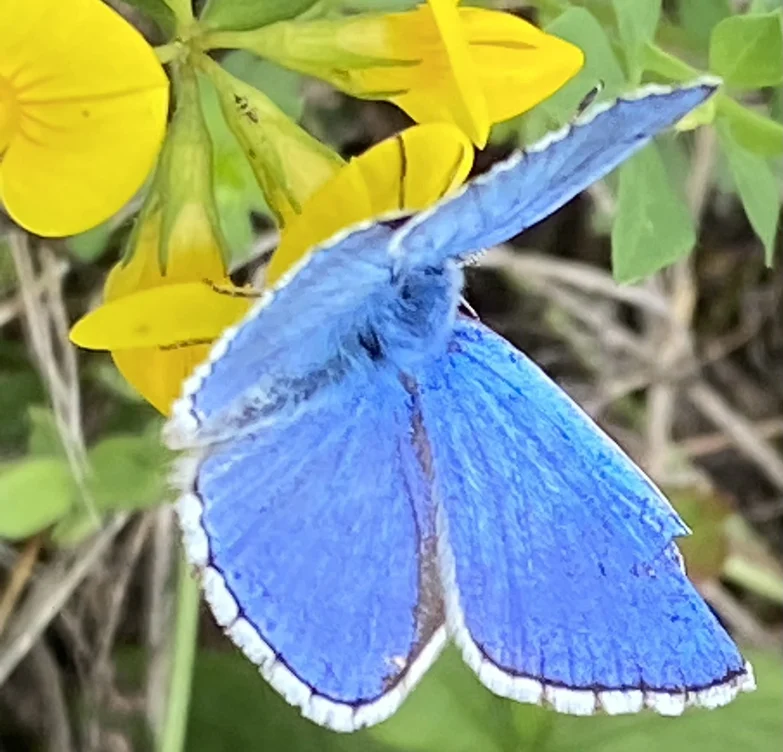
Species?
Lysandra bellargus
